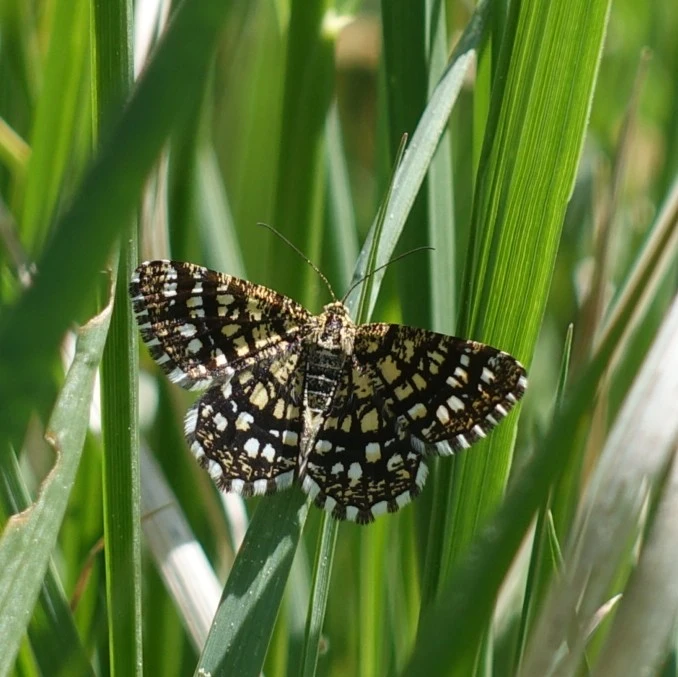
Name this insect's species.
Chiasmia clathrata
